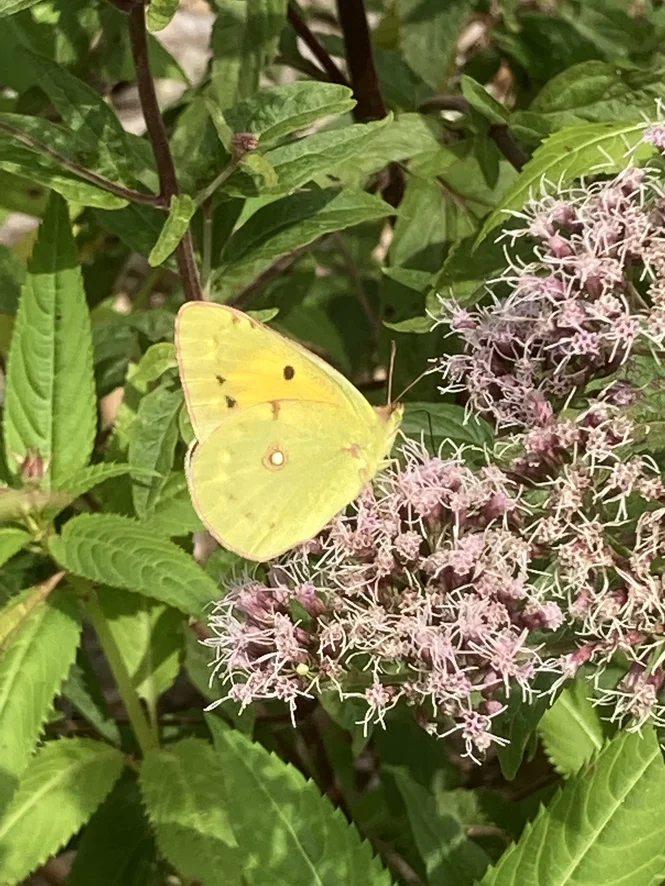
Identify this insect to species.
Colias croceus
